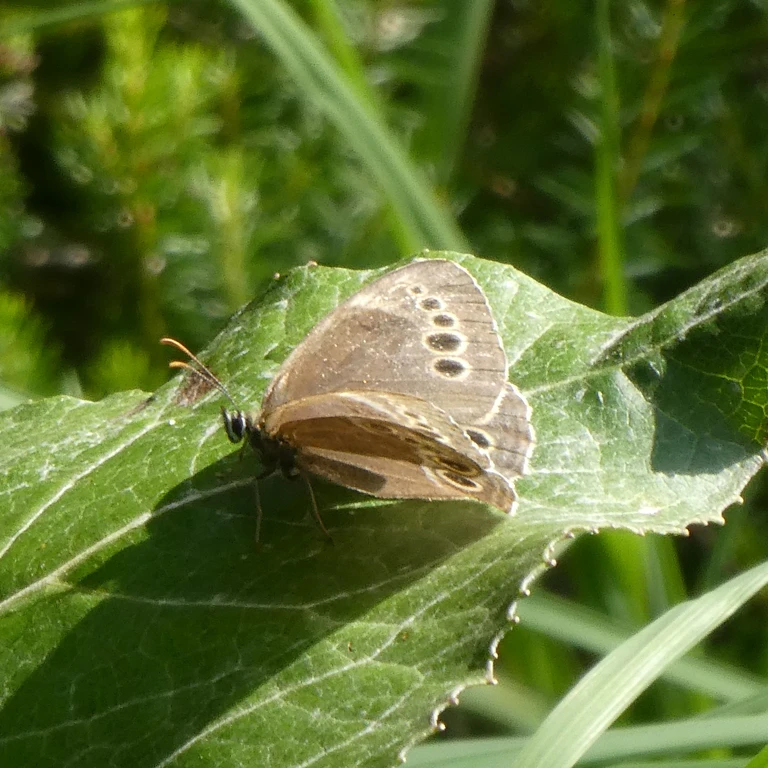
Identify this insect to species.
Lopinga achine (also Pararge achine)
